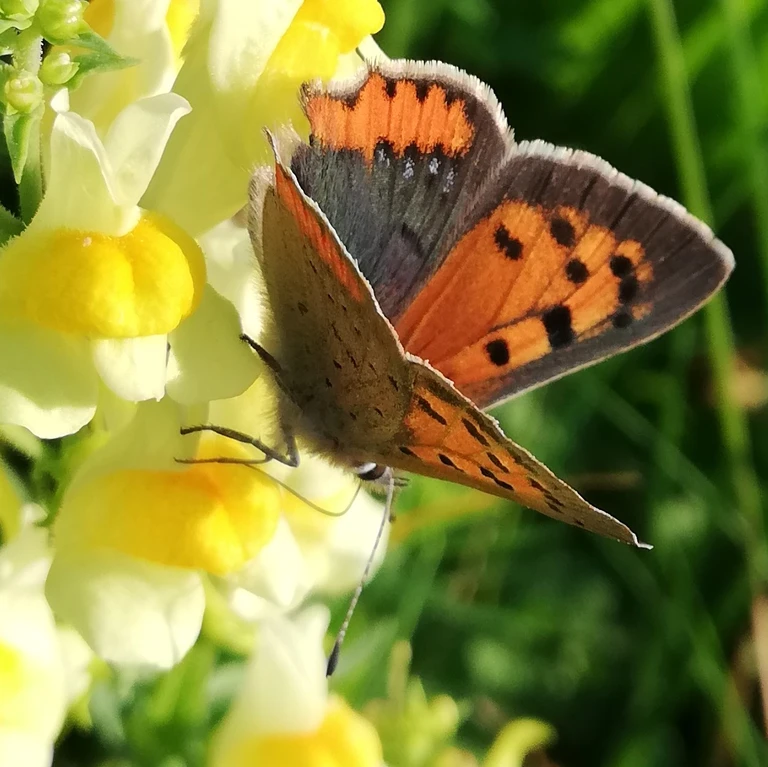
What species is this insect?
Lycaena phlaeas
